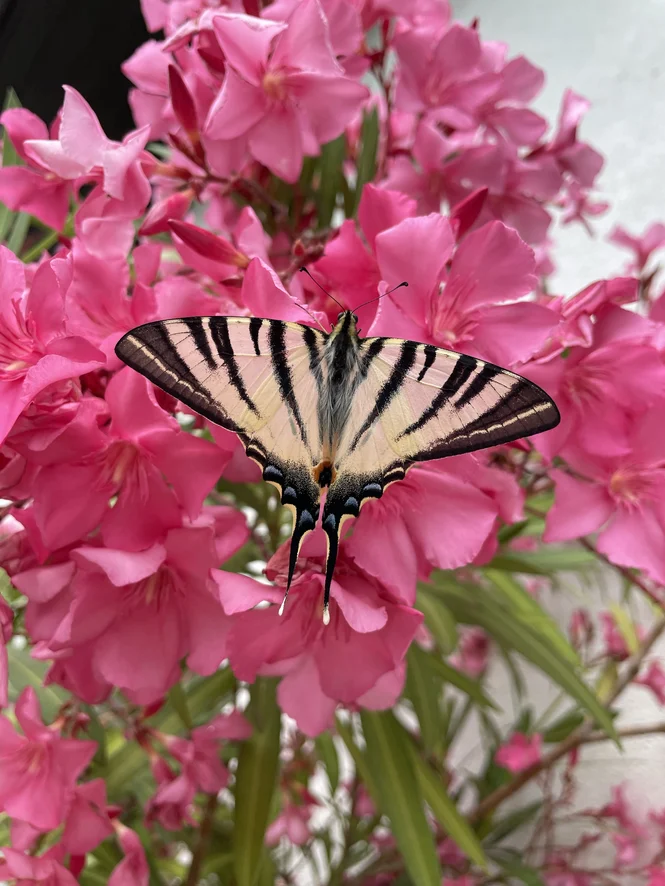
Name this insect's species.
Iphiclides podalirius
